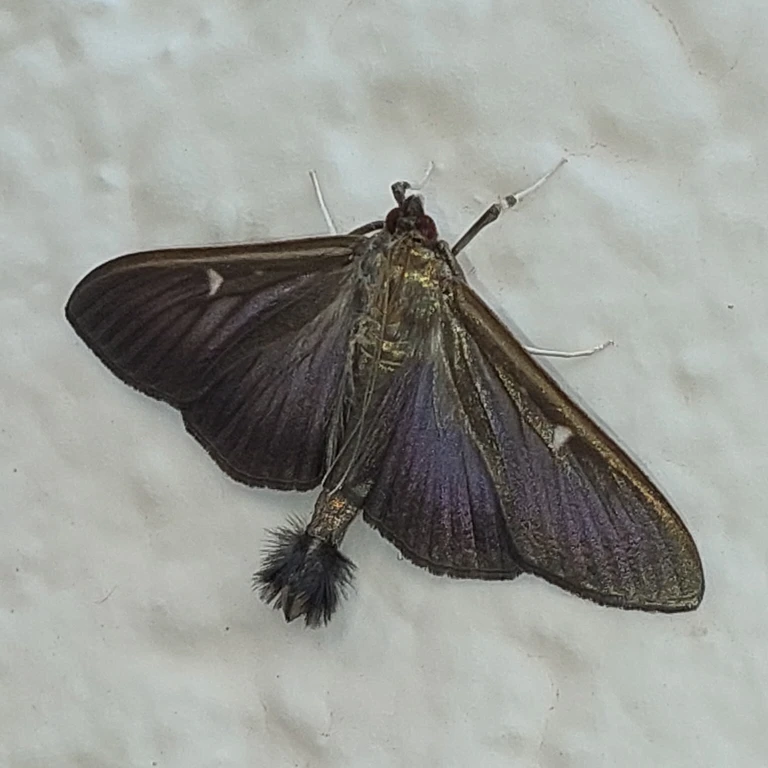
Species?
Cydalima perspectalis
